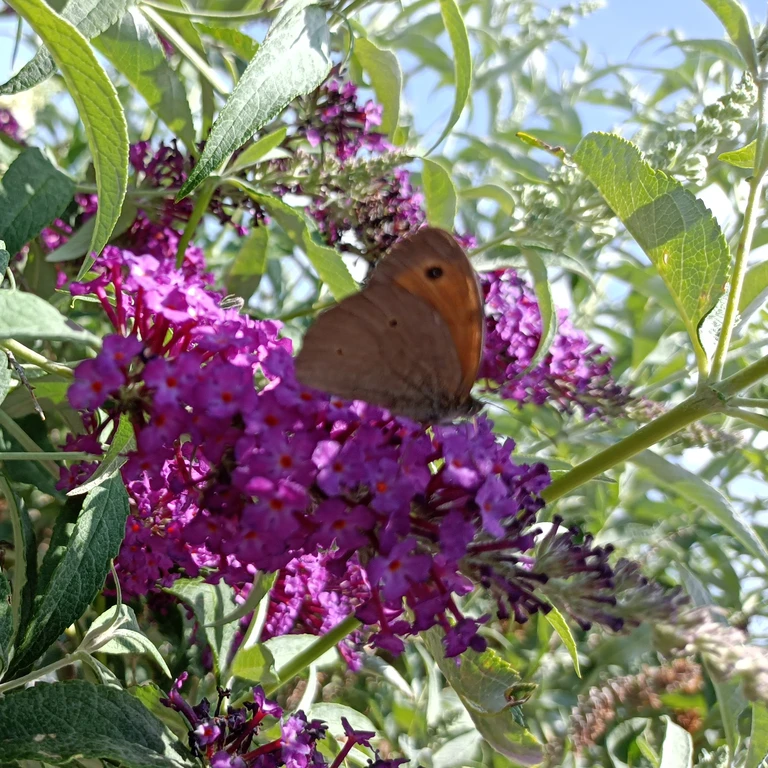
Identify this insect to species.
Maniola jurtina
